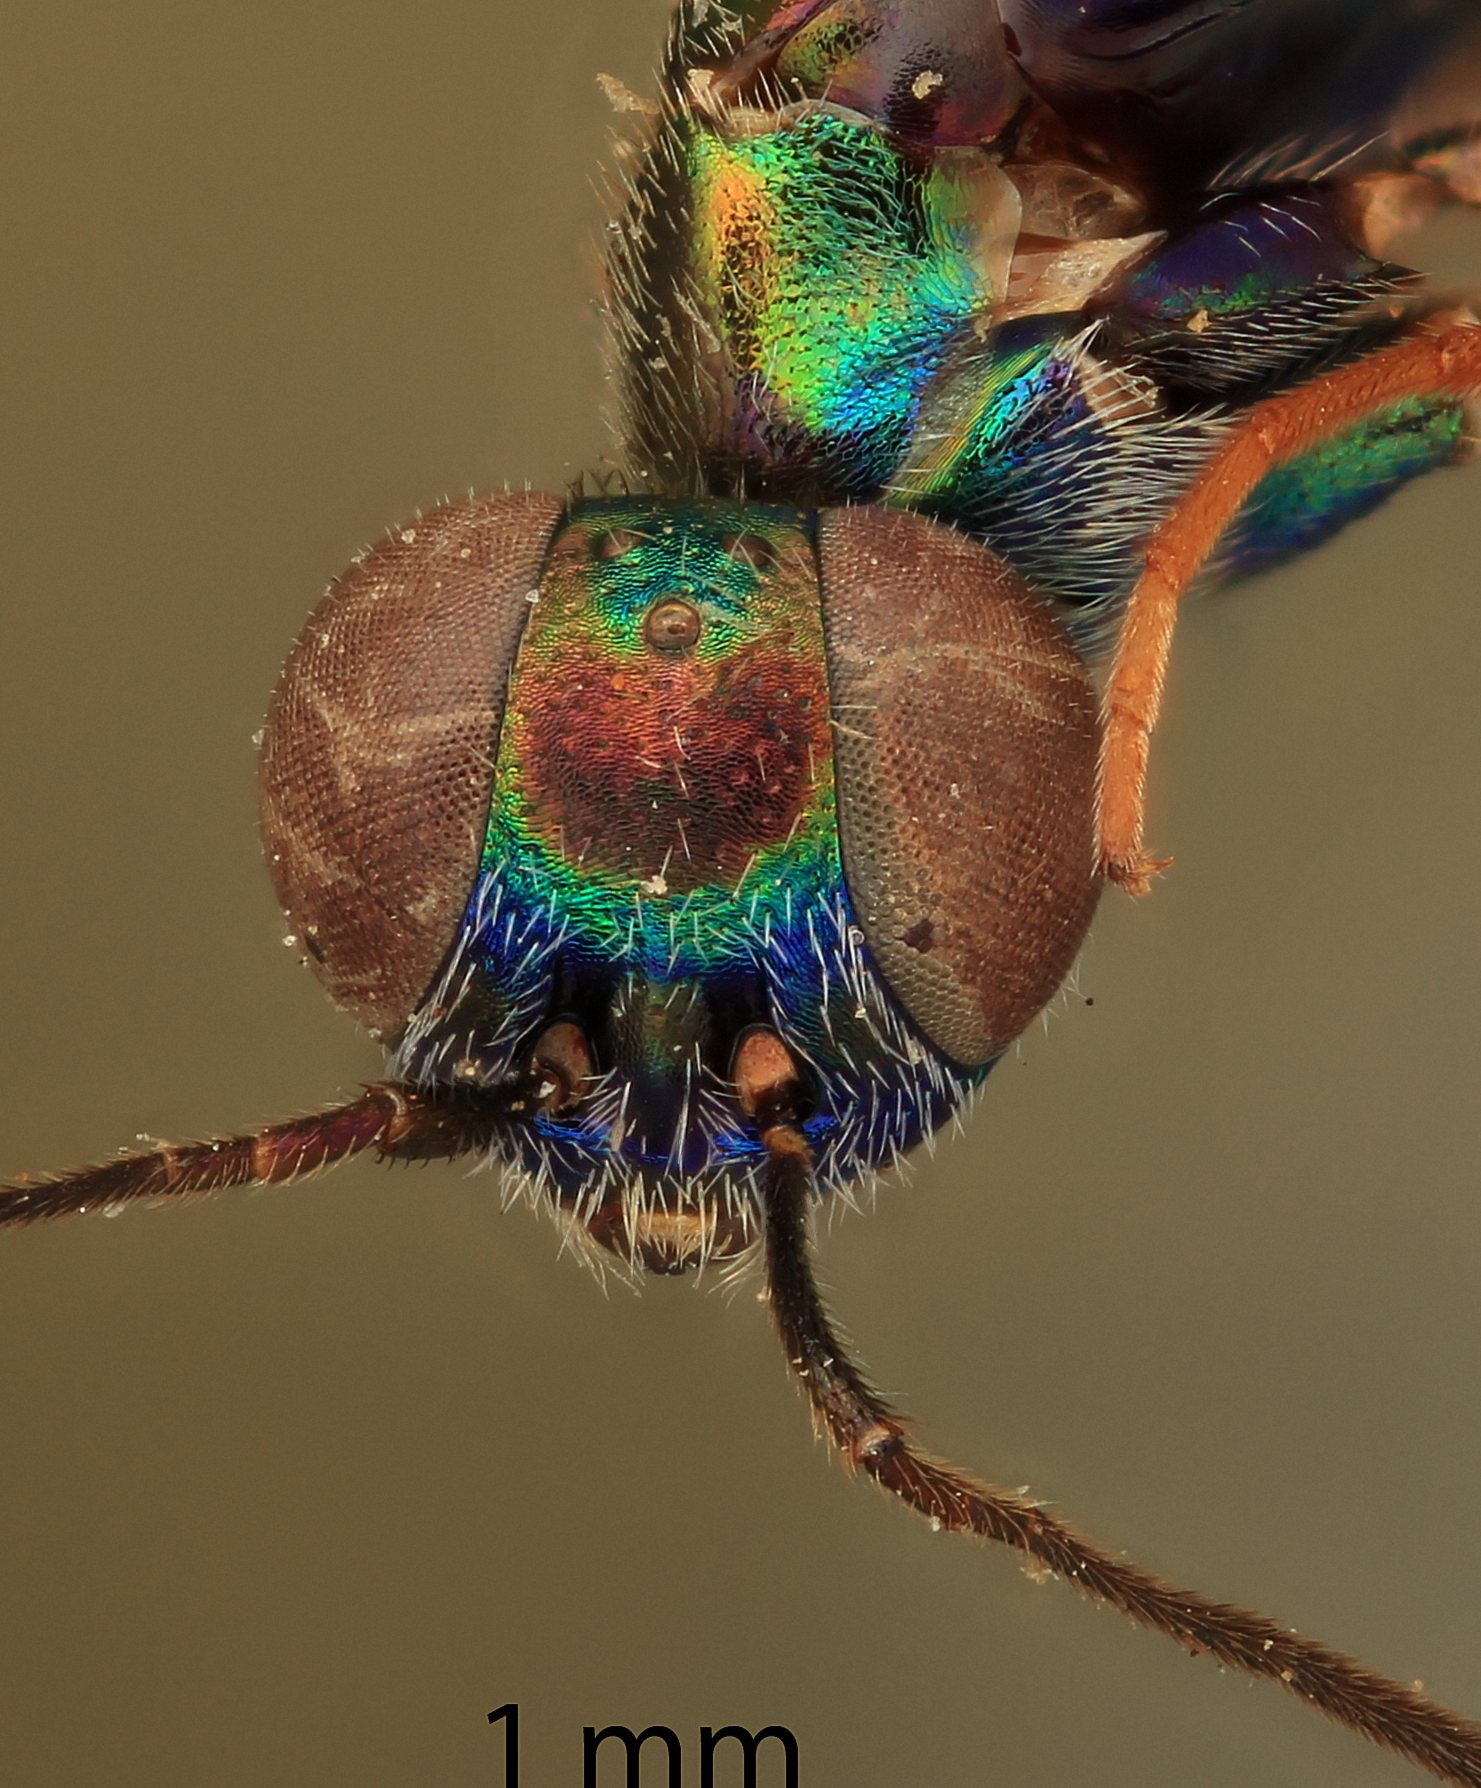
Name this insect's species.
Metapelma tenuicrus
